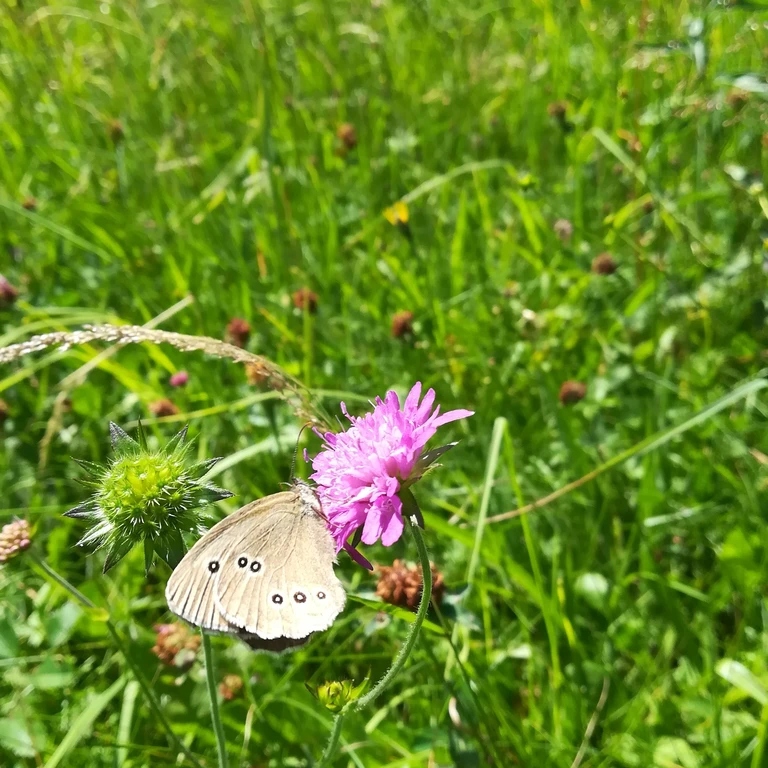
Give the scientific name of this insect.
Aphantopus hyperantus
